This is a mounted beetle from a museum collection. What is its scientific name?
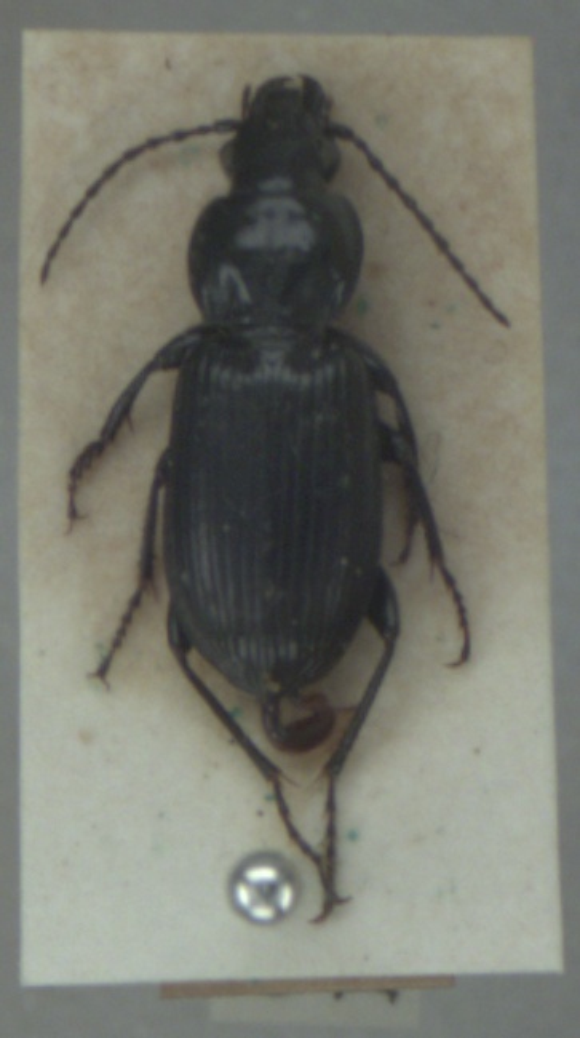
Pterostichus nigrita
